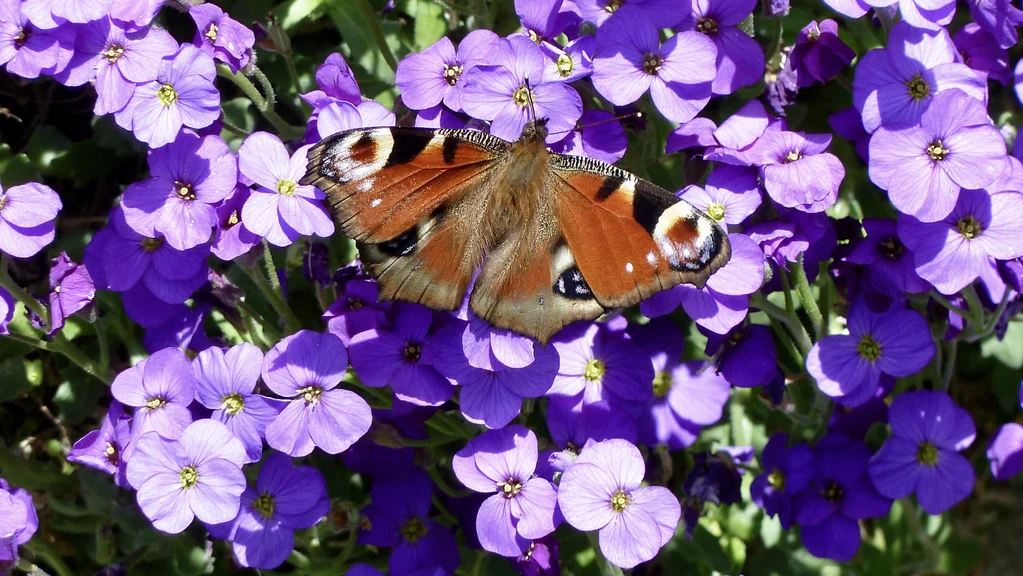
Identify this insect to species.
Aglais io
